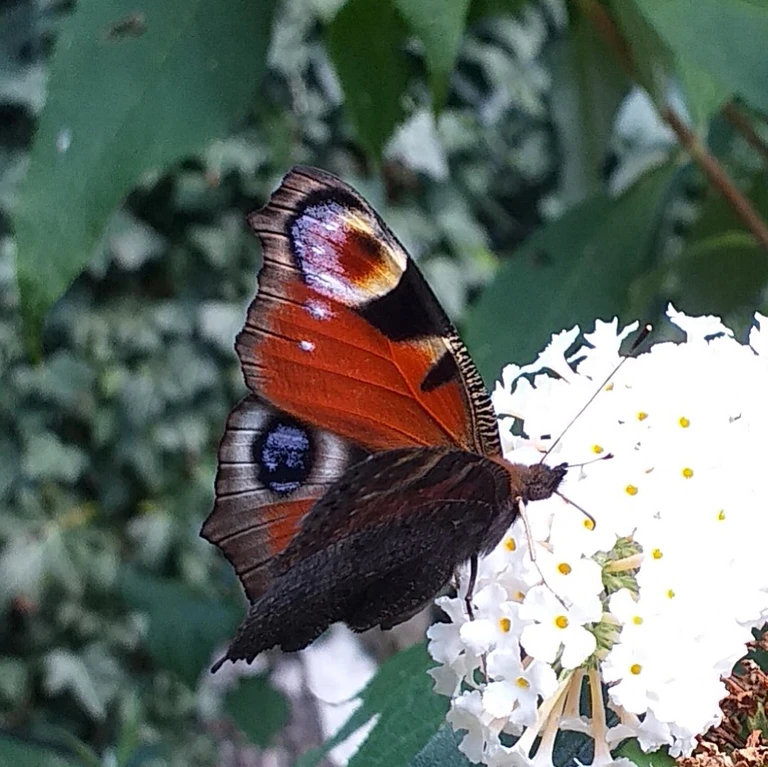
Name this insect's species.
Aglais io
